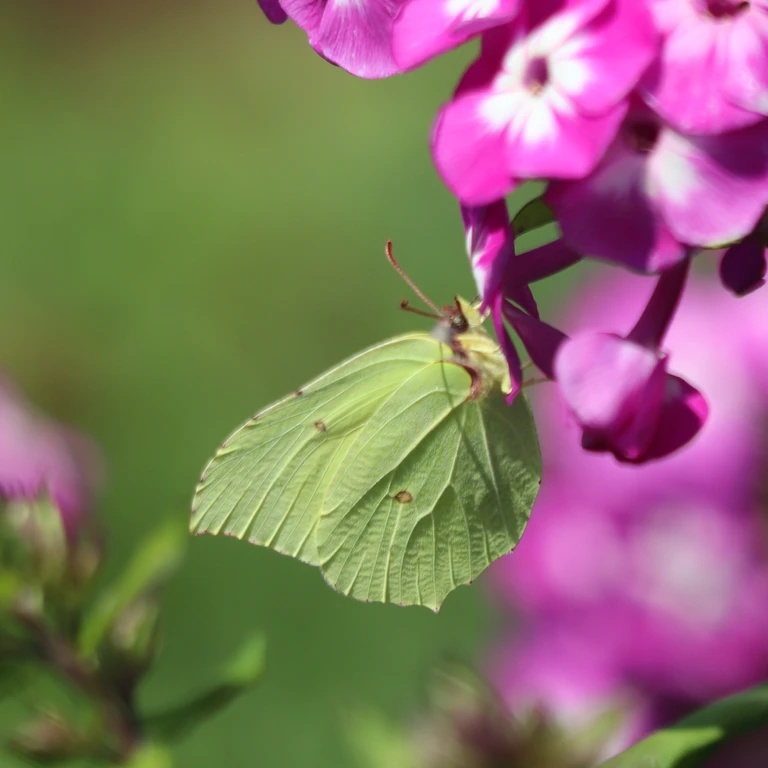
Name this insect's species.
Gonepteryx rhamni
